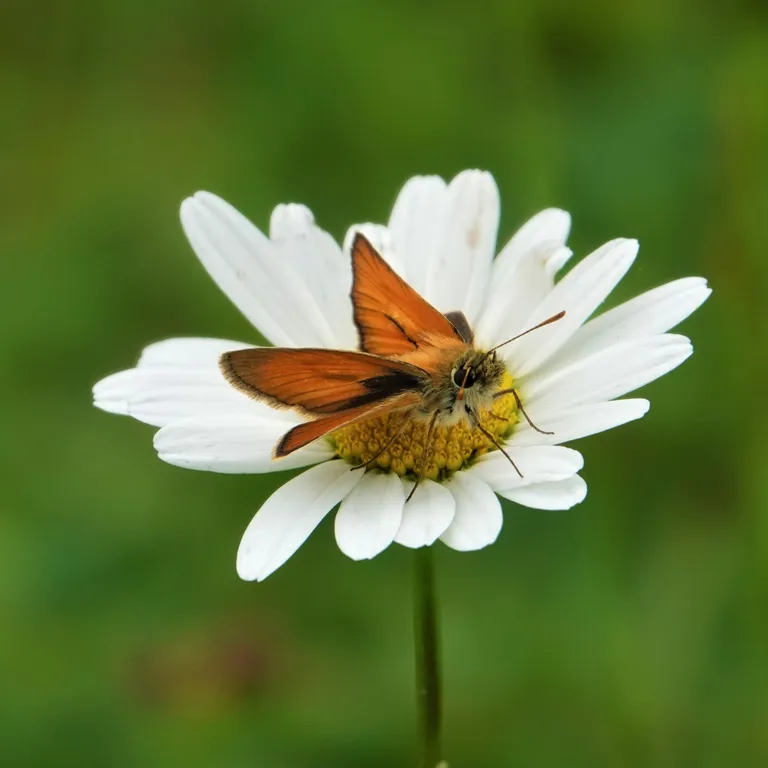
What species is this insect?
Thymelicus sylvestris
